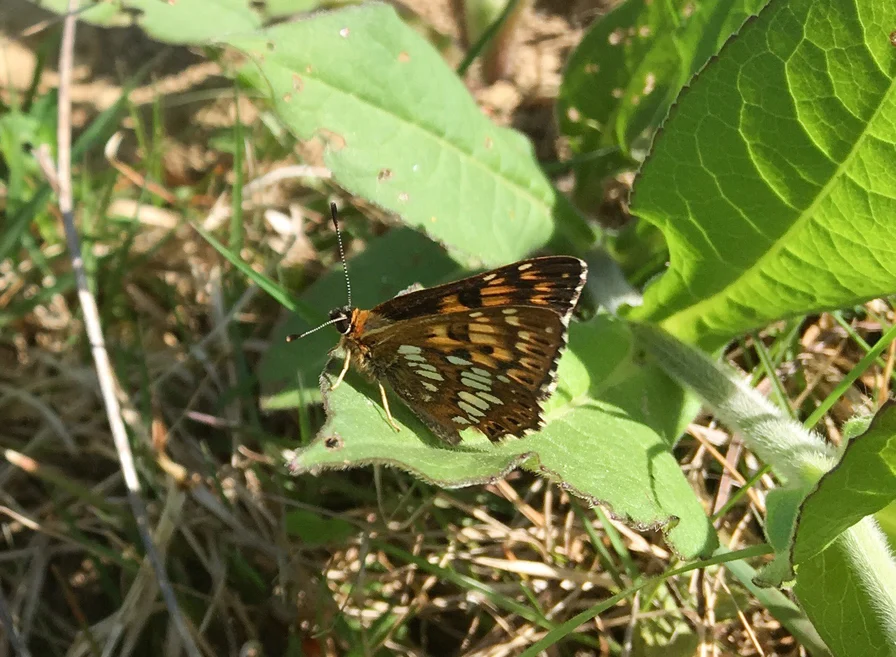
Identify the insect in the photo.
Hamearis lucina
